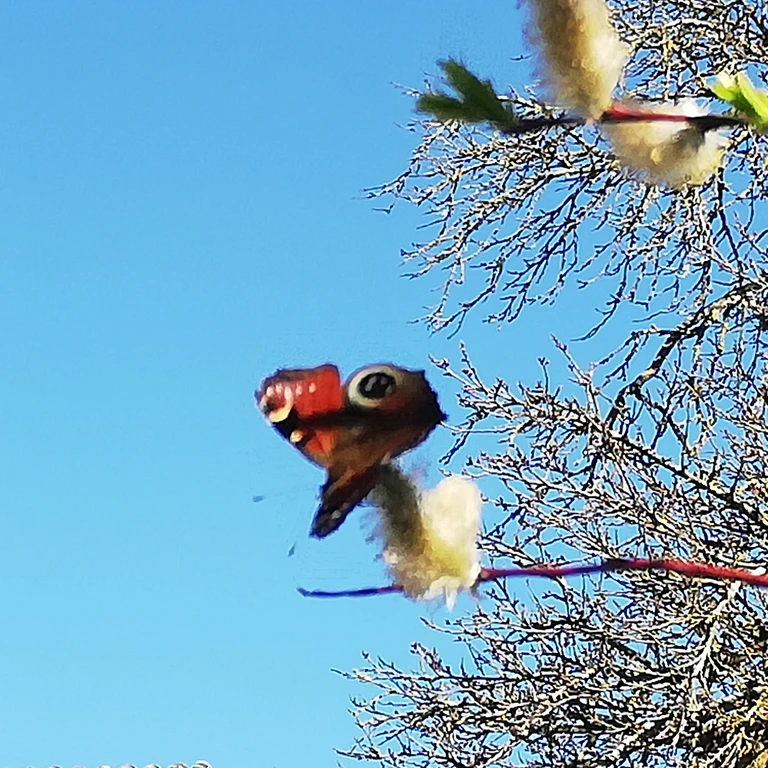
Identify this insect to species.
Aglais io
